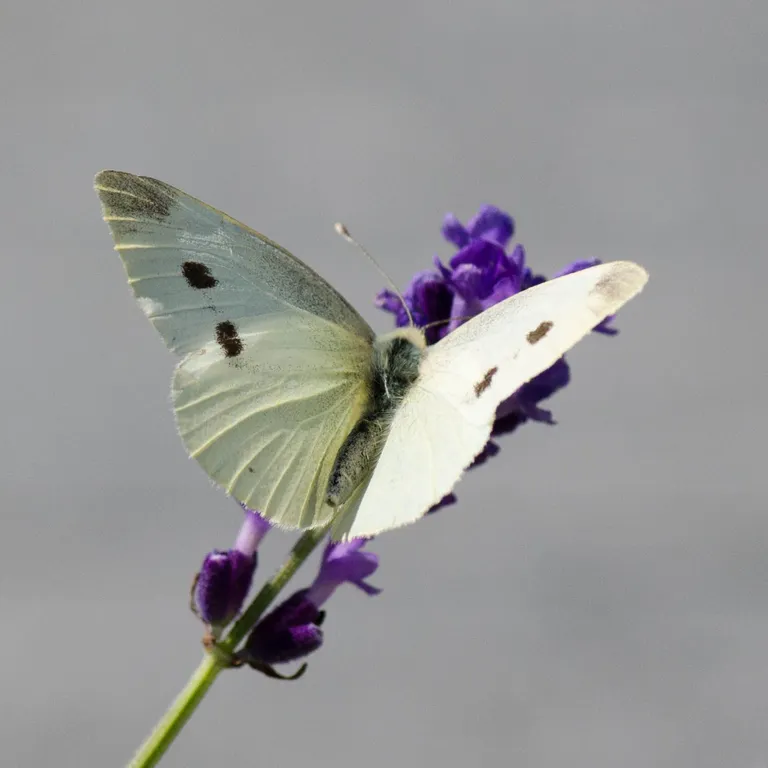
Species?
Pieris rapae
